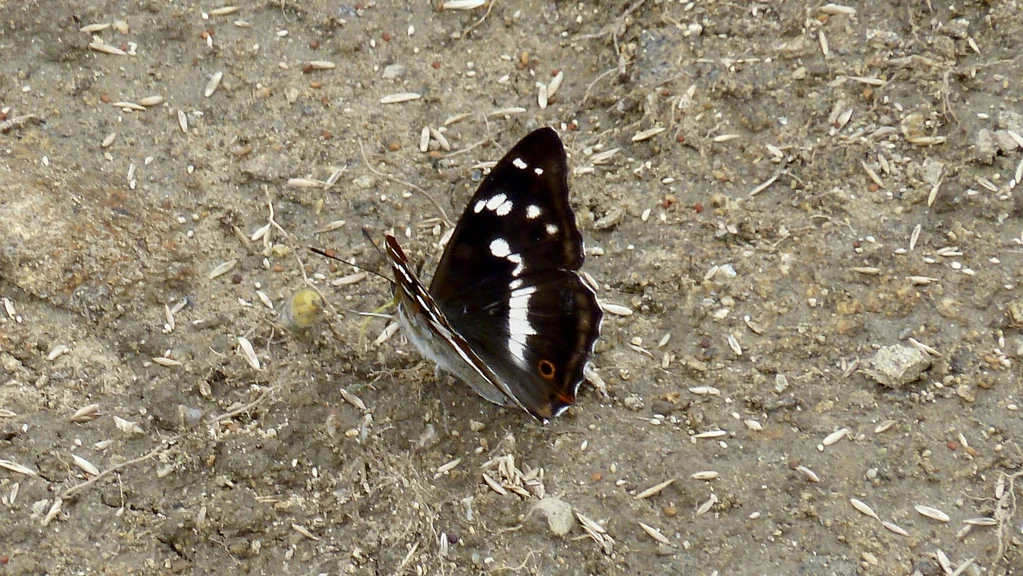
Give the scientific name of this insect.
Apatura iris
